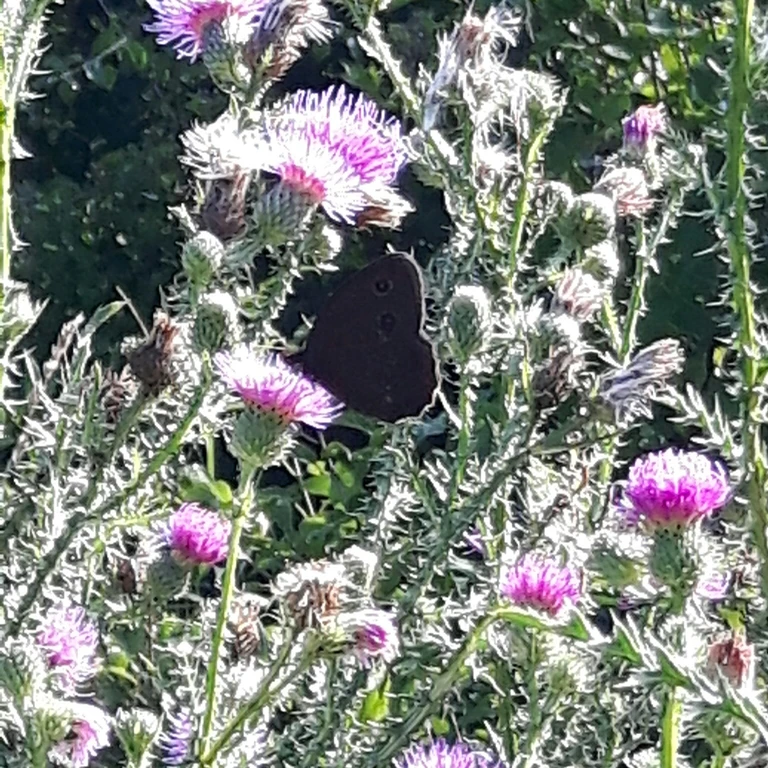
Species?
Minois dryas
